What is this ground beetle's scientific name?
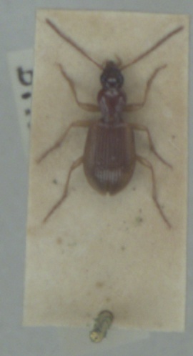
Oxypselaphus obscurus
